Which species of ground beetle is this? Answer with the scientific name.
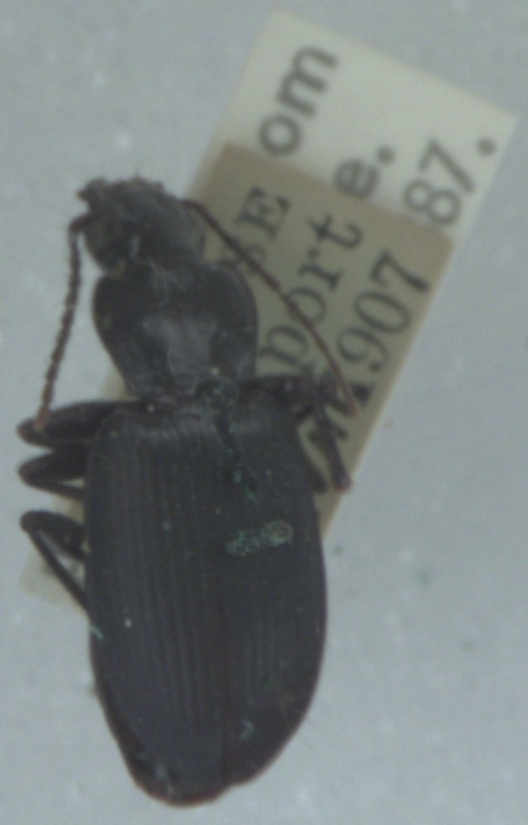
Laemostenus complanatus
